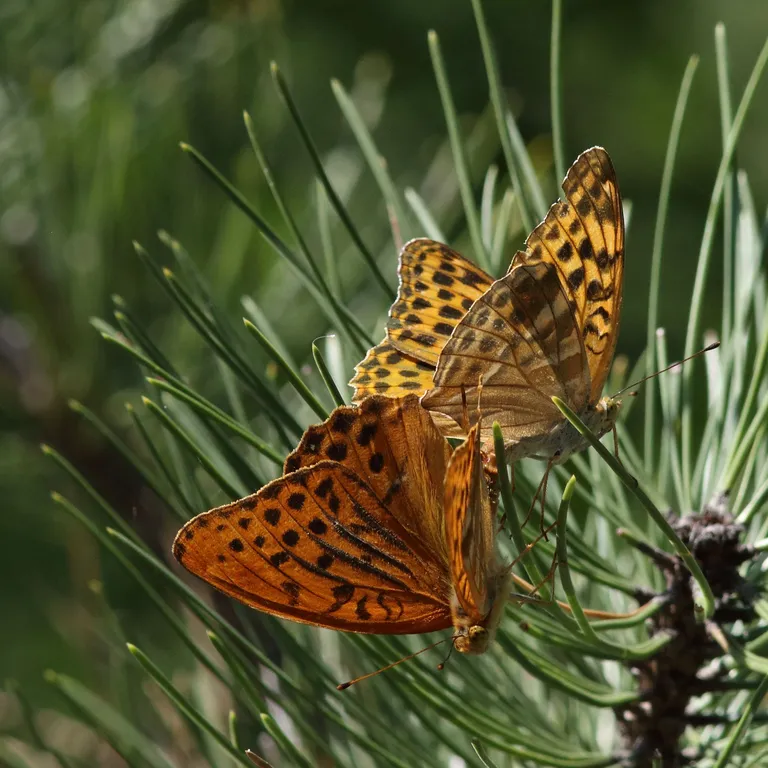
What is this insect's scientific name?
Argynnis paphia
